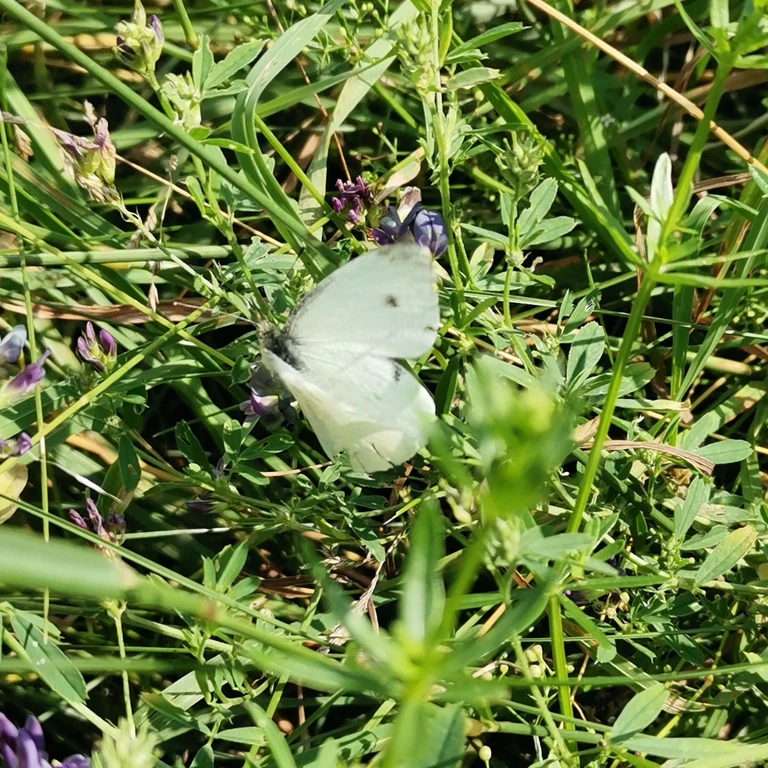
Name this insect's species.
Pieris rapae
